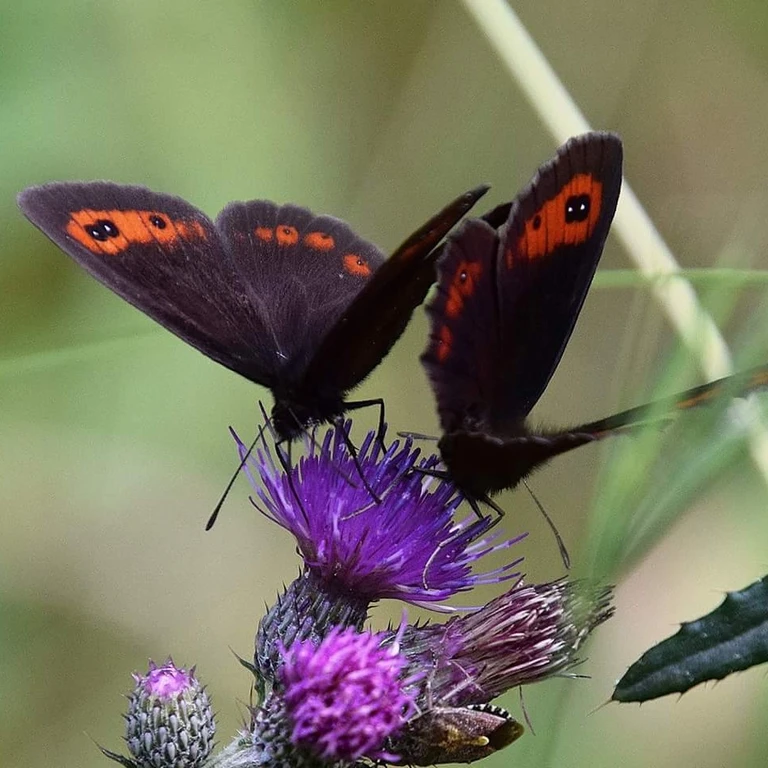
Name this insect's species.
Erebia aethiops
